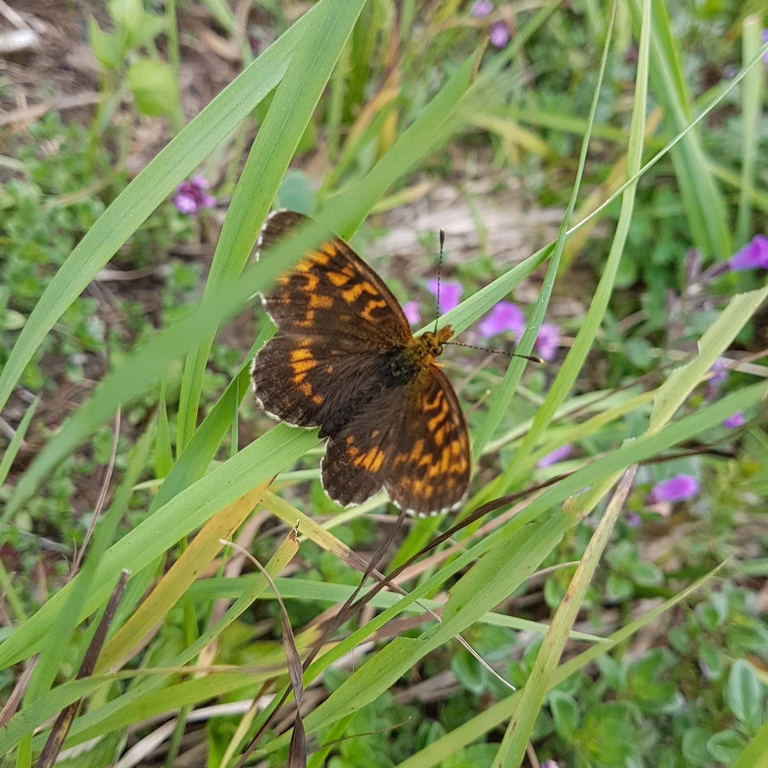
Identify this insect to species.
Boloria thore
